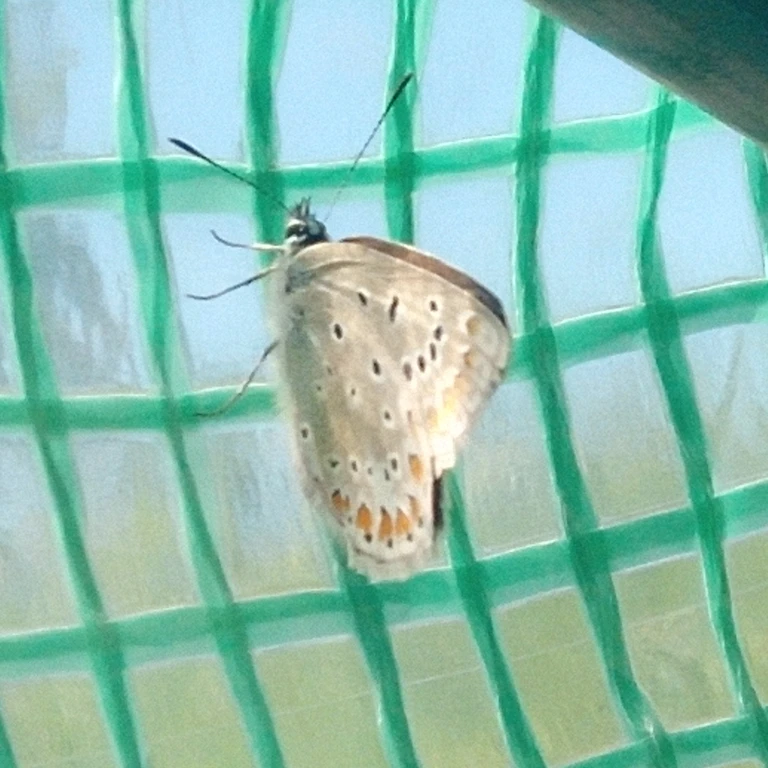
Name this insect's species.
Polyommatus icarus
